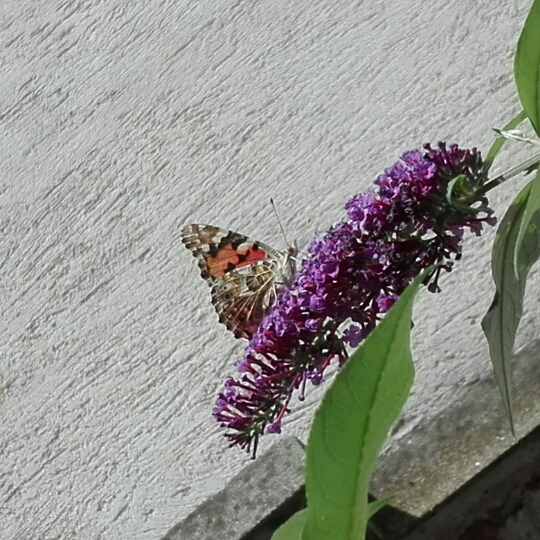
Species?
Vanessa atalanta
